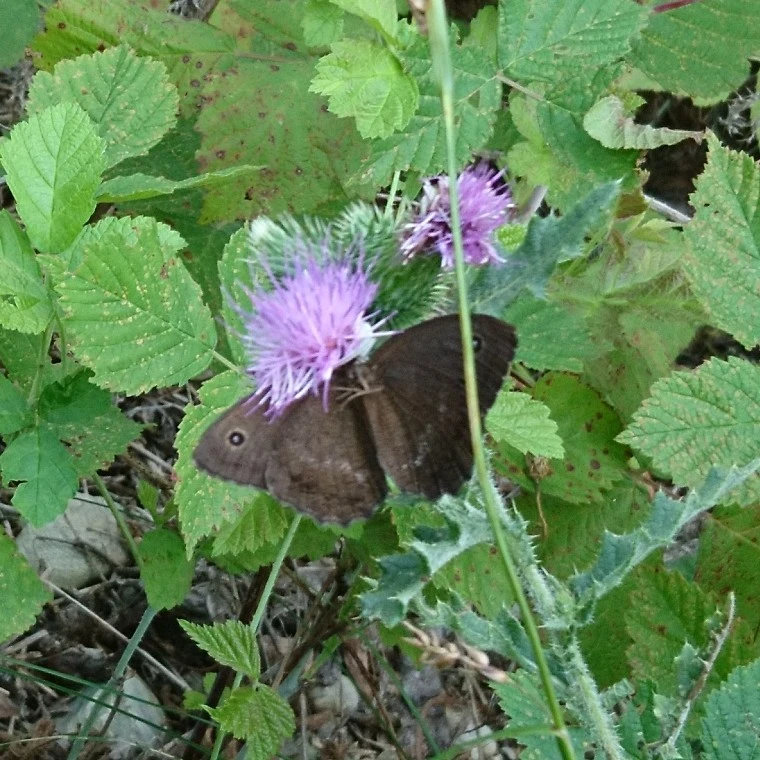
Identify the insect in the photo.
Minois dryas
